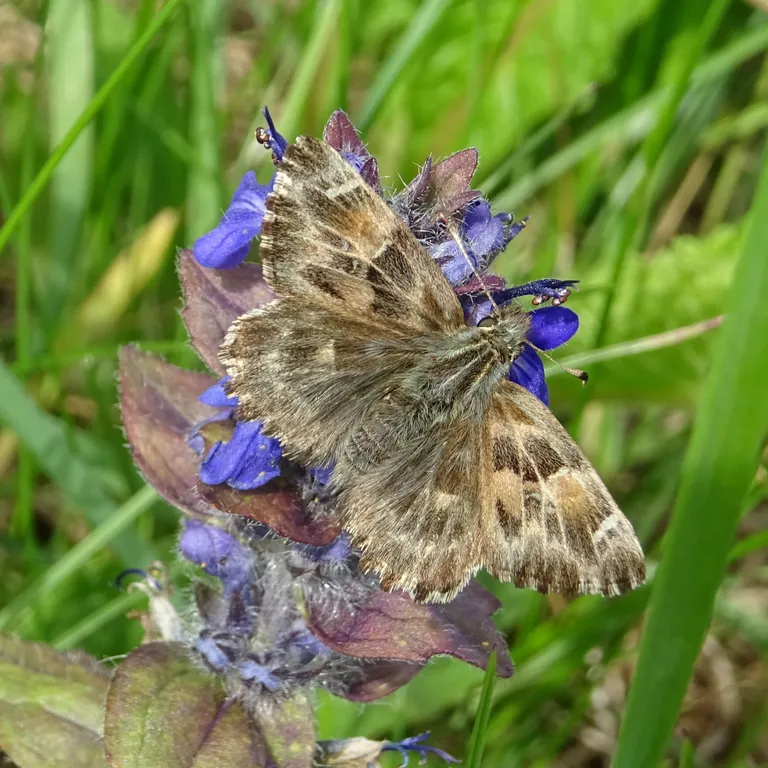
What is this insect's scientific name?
Carcharodus alceae
